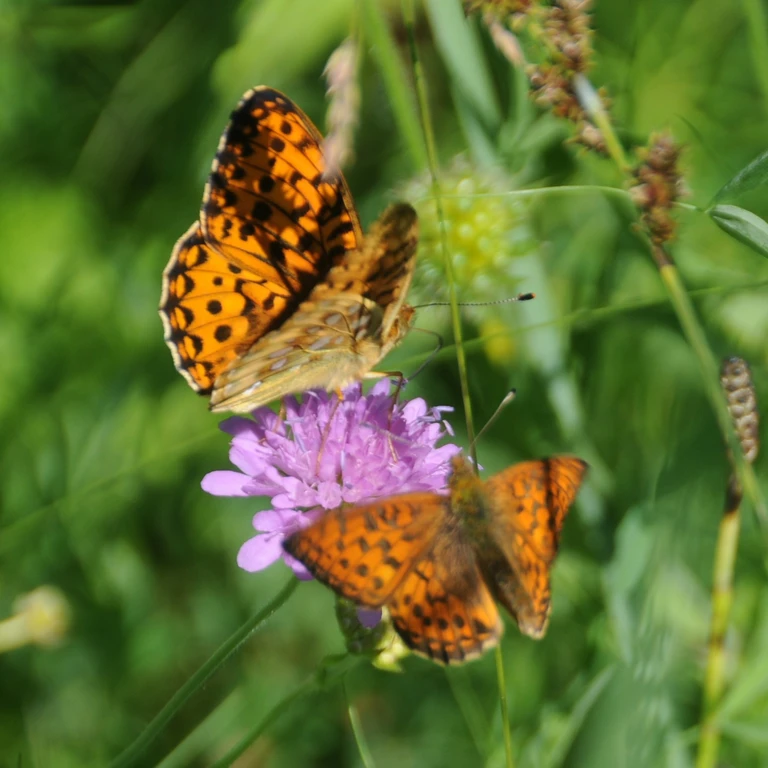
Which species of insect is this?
Speyeria aglaja
